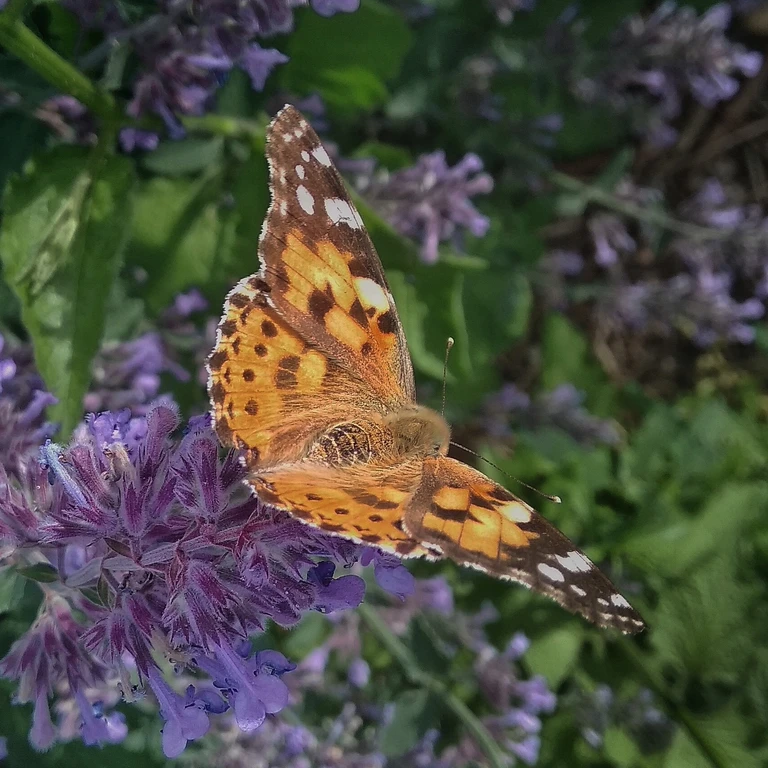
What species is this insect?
Vanessa cardui
